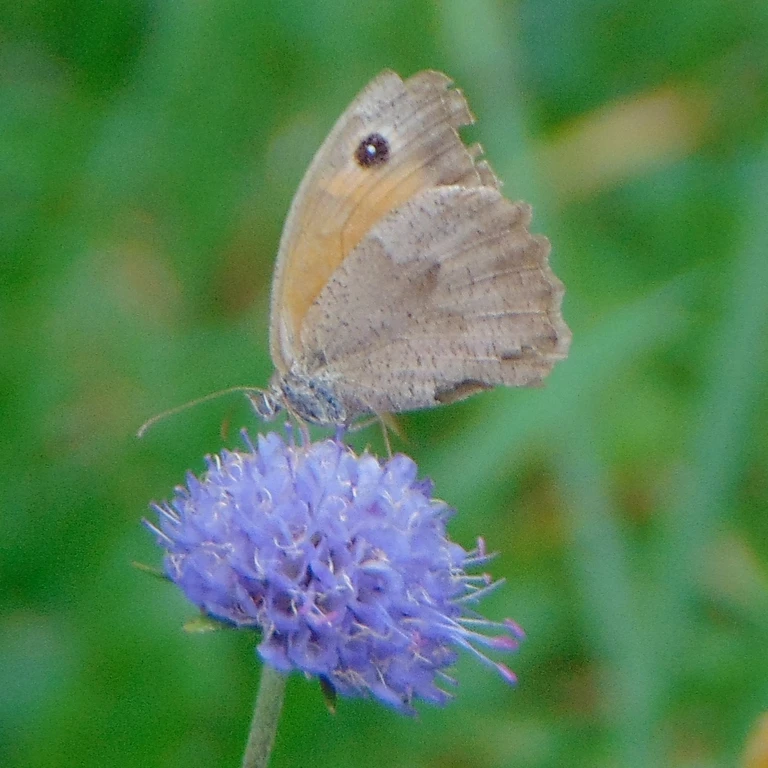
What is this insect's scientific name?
Maniola jurtina
